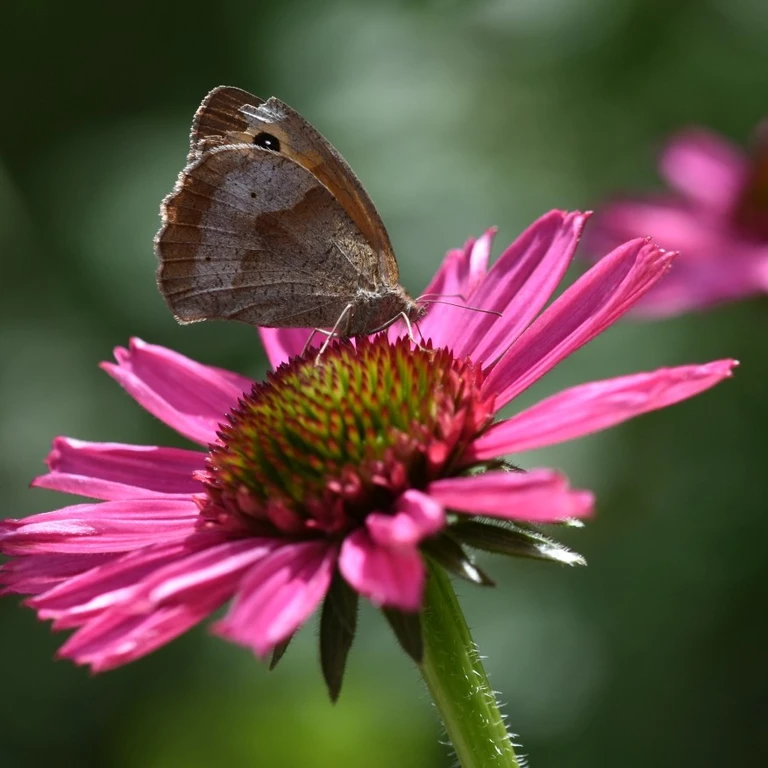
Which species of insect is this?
Maniola jurtina
